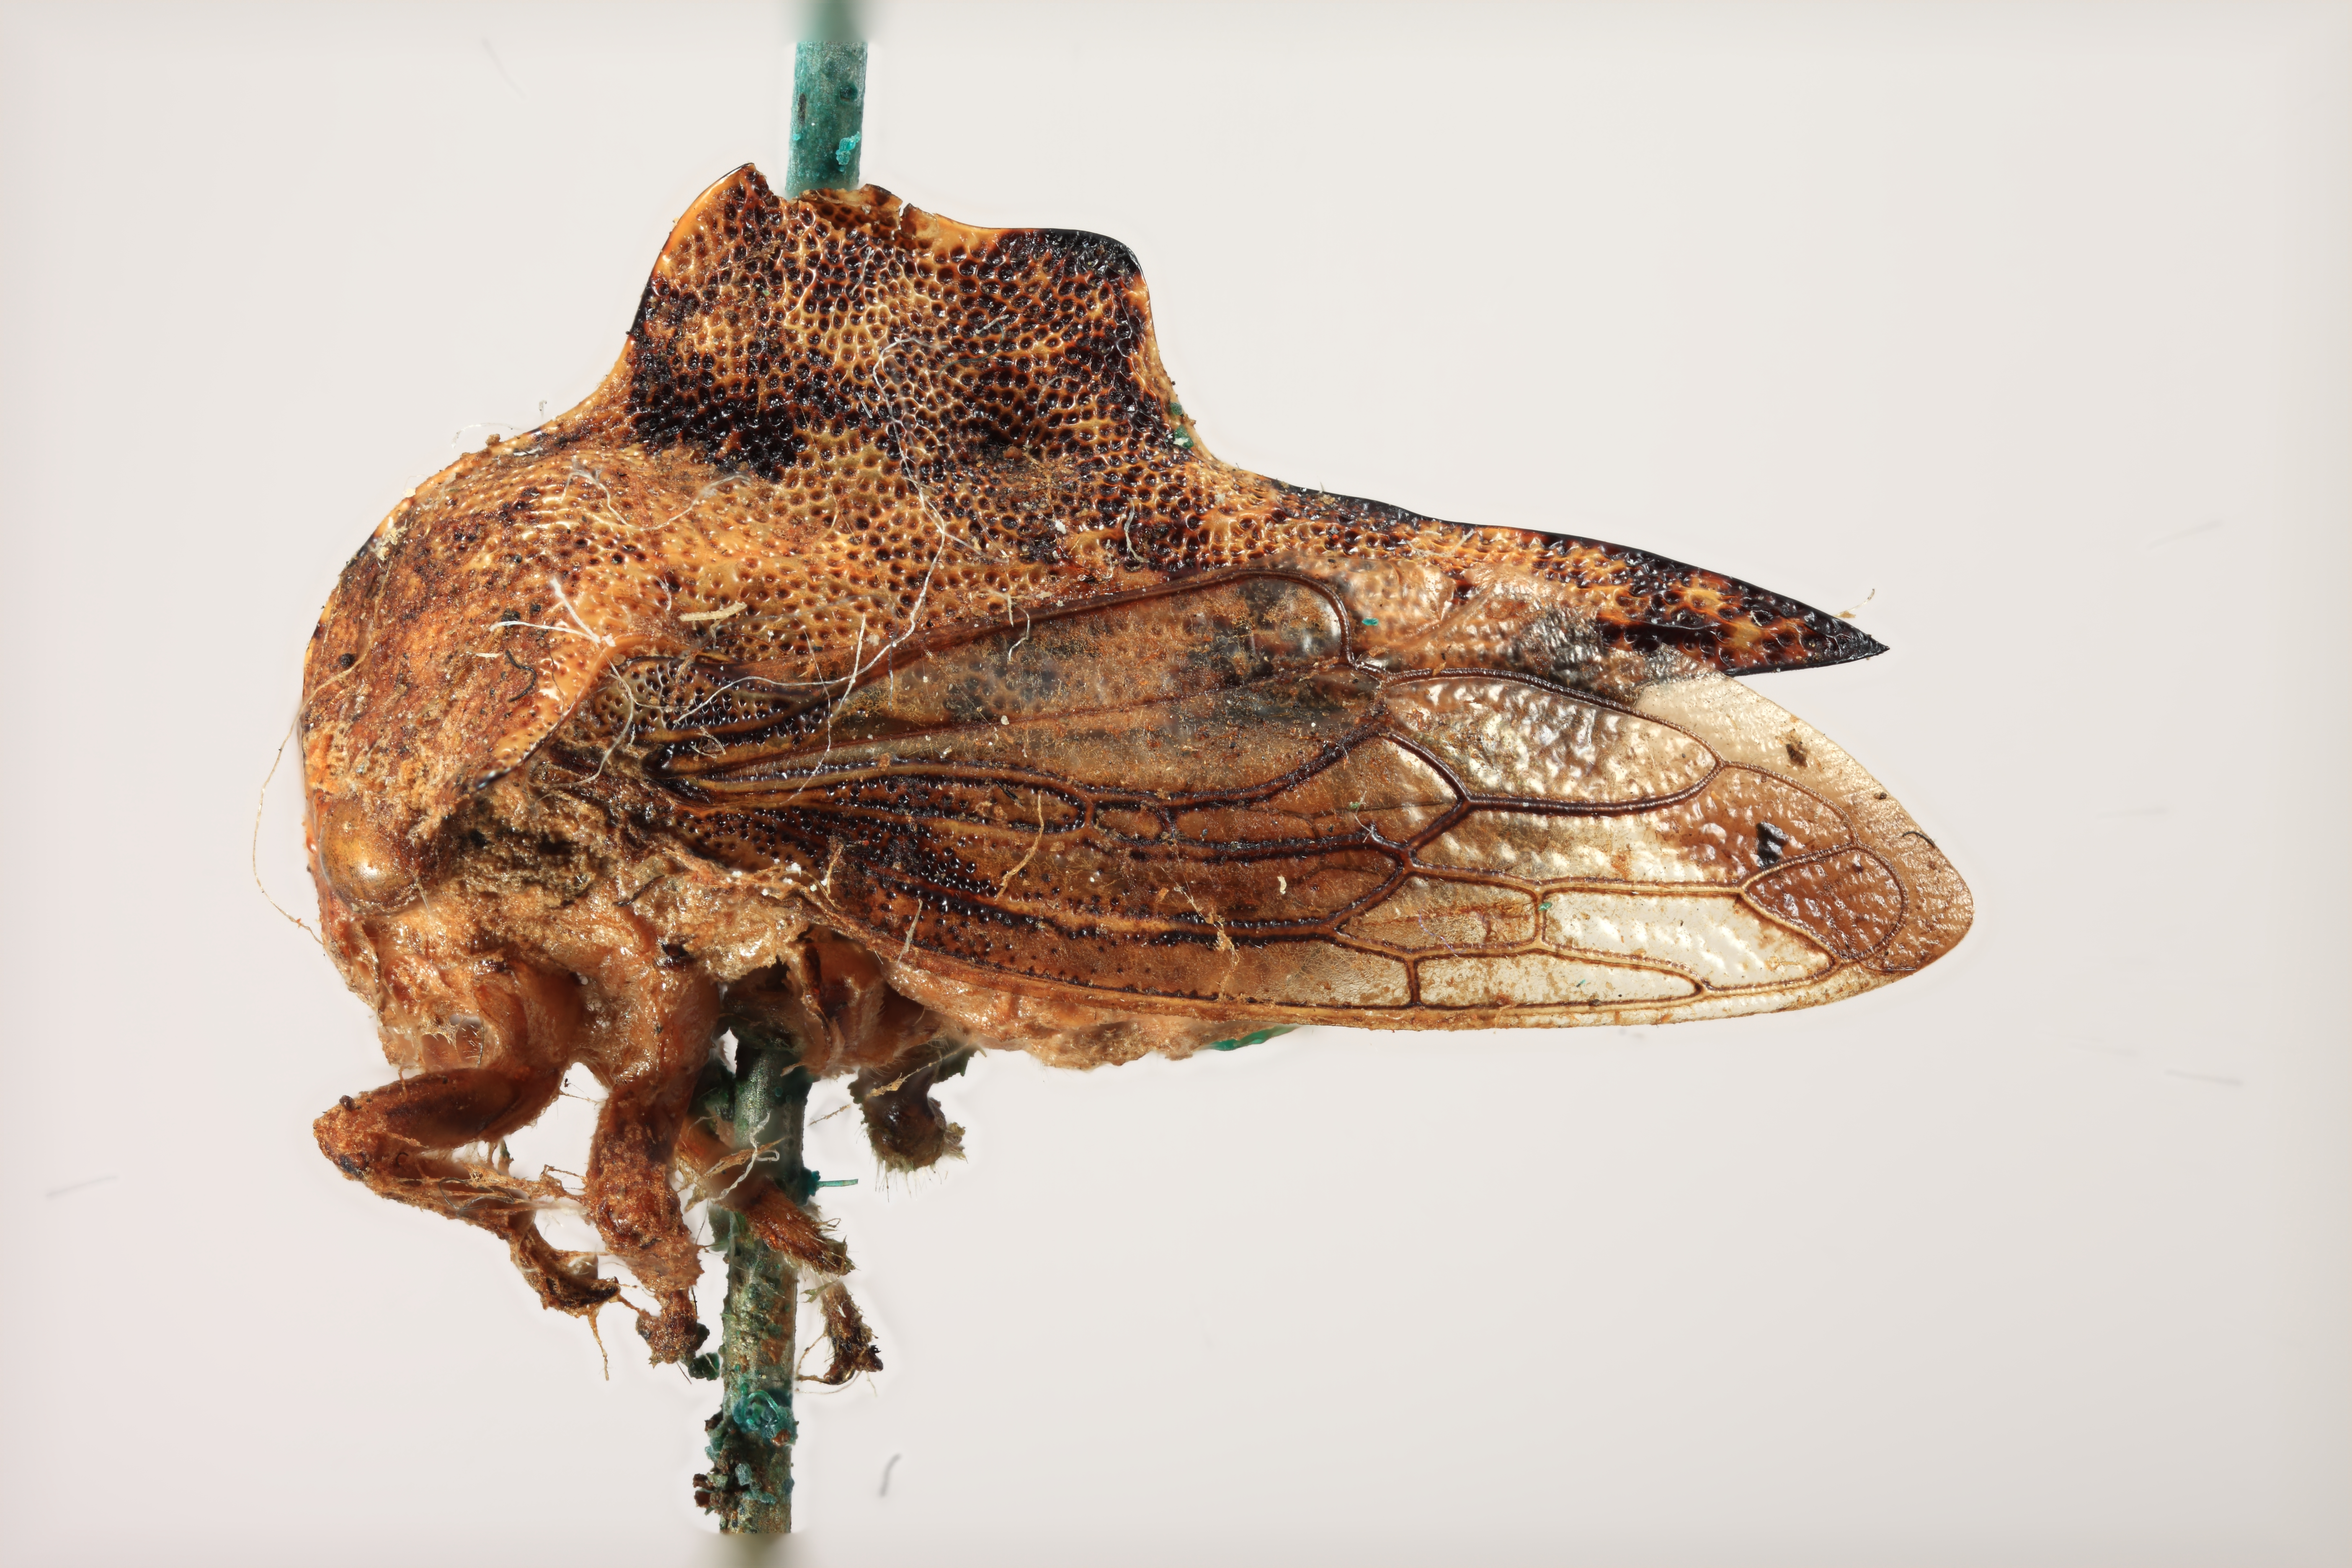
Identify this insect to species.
Telamona concava
